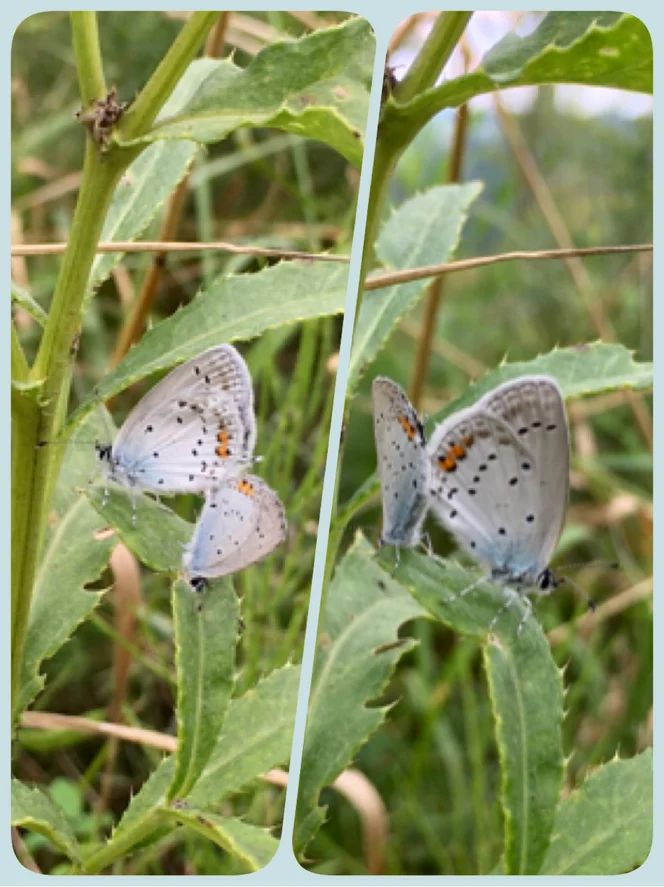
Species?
Cupido argiades (also Elkalyce argiades)
